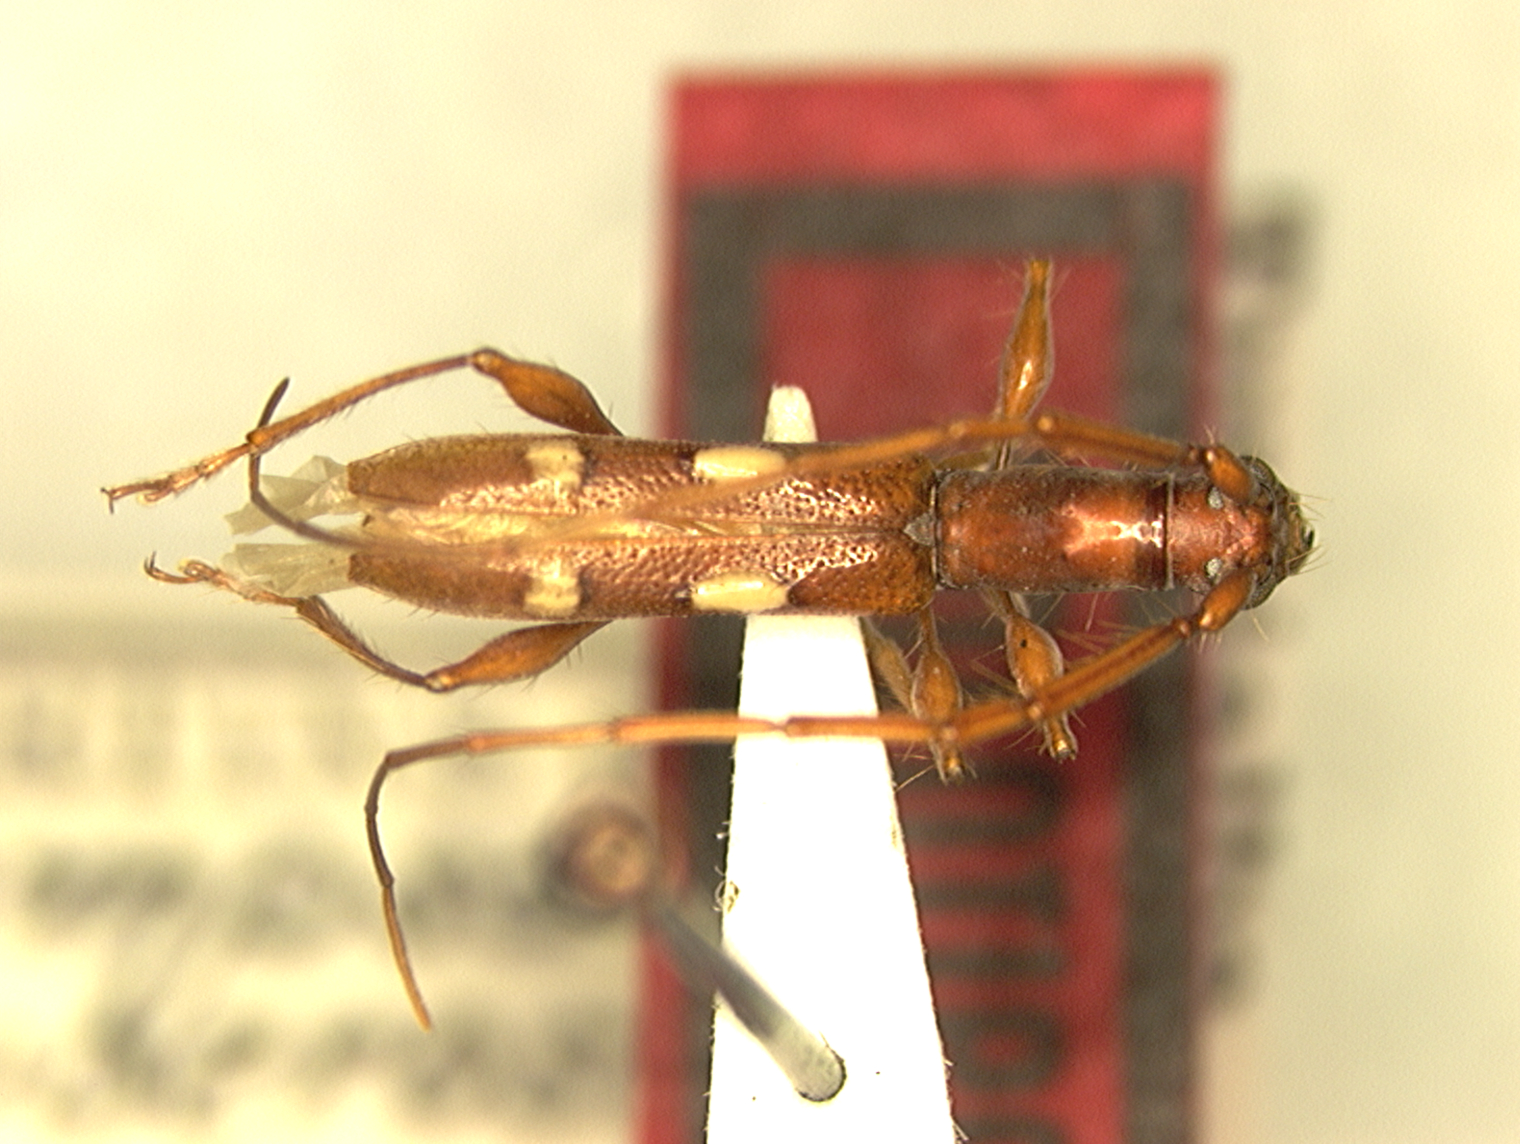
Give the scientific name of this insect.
Neocompsa tuberosa
